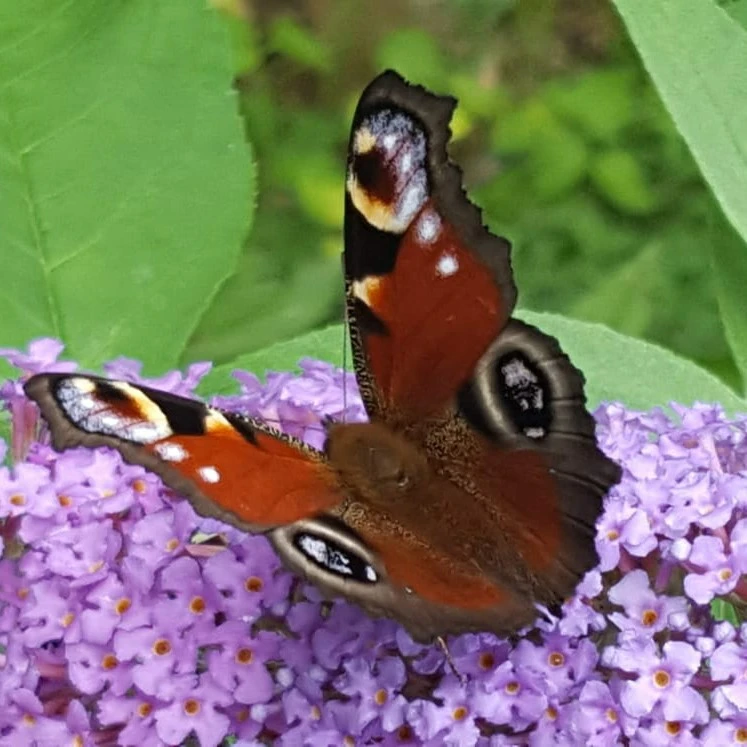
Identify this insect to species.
Aglais io
